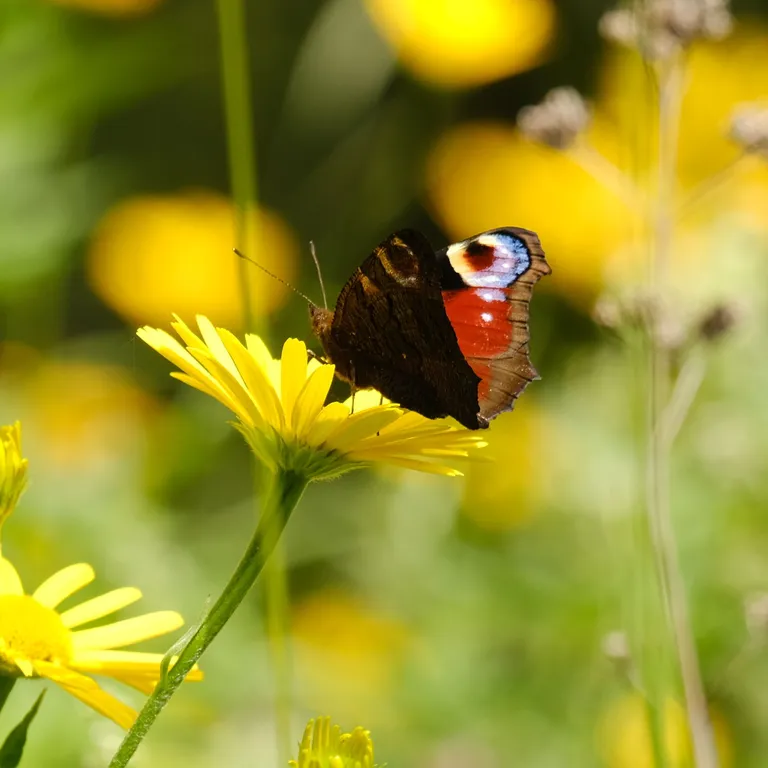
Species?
Aglais io
